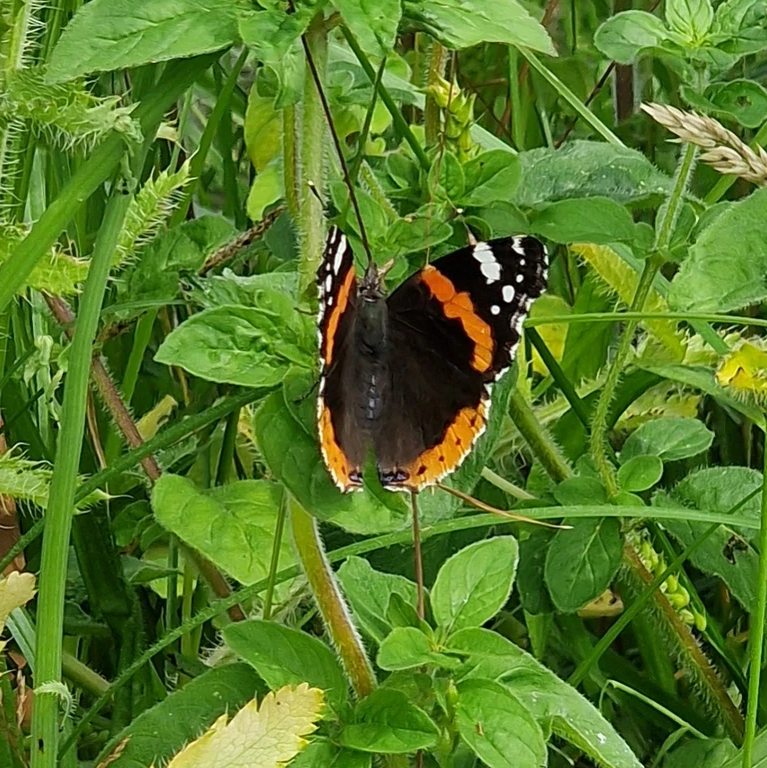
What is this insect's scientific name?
Vanessa atalanta
